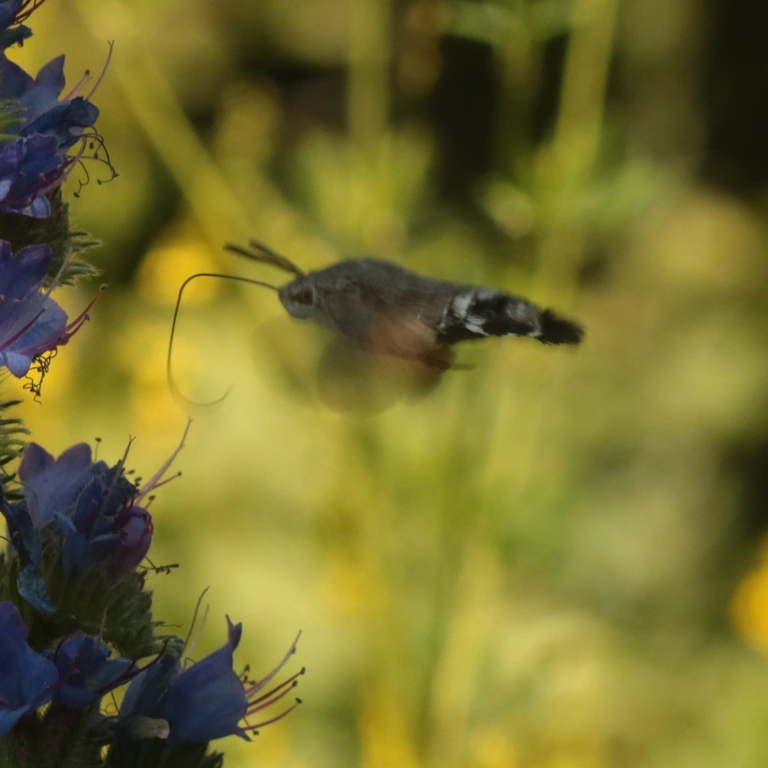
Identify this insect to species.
Macroglossum stellatarum
